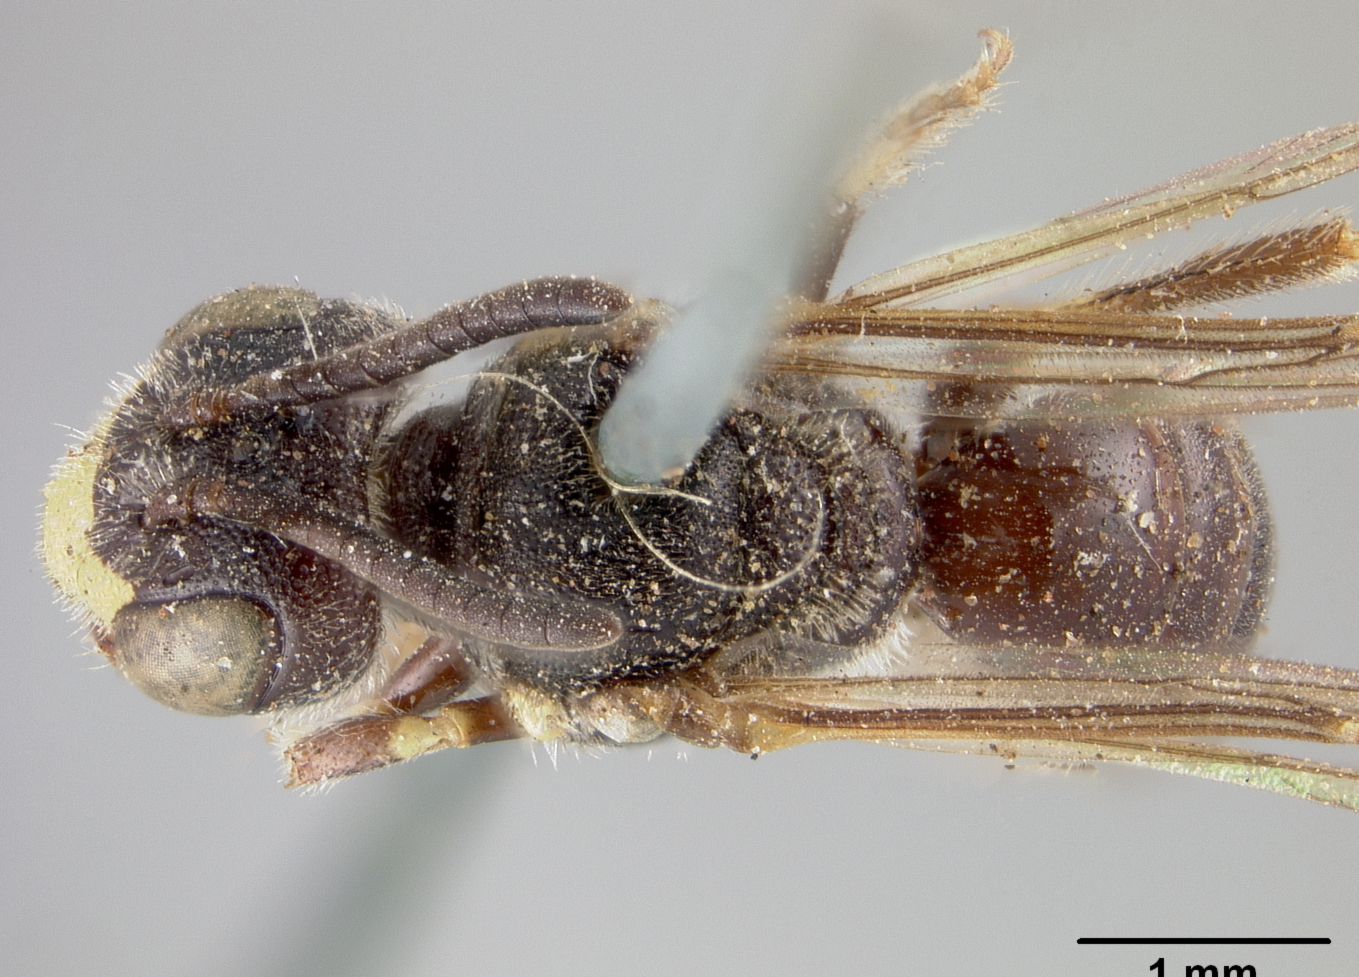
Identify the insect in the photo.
Panurginus barberi
